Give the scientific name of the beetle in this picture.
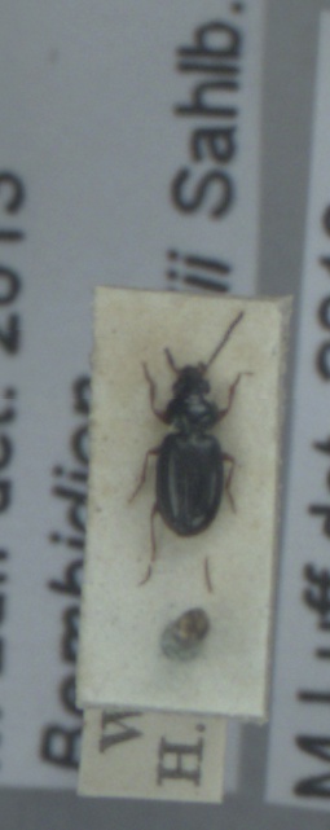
Bembidion mannerheimii
